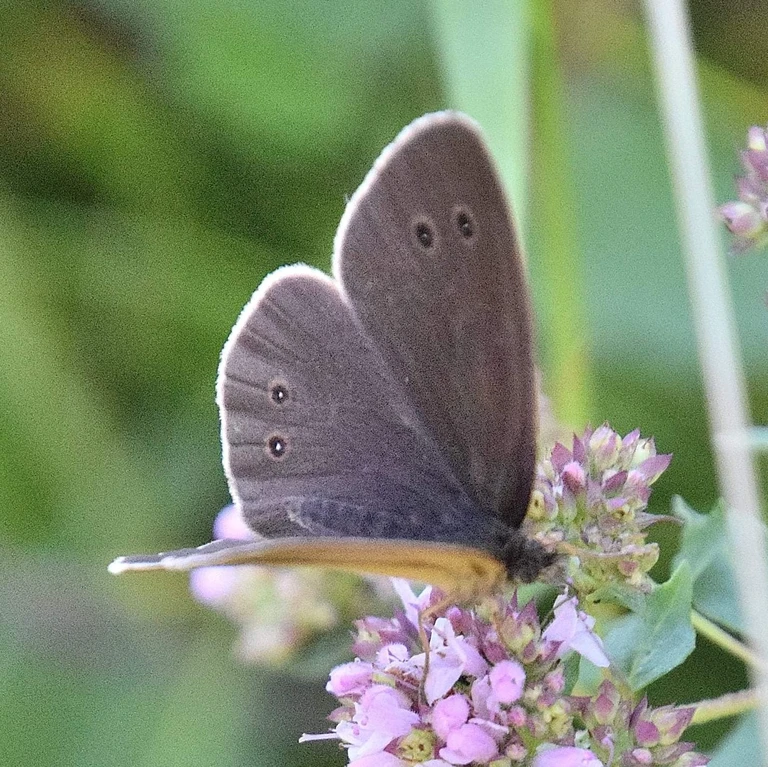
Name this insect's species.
Aphantopus hyperantus
